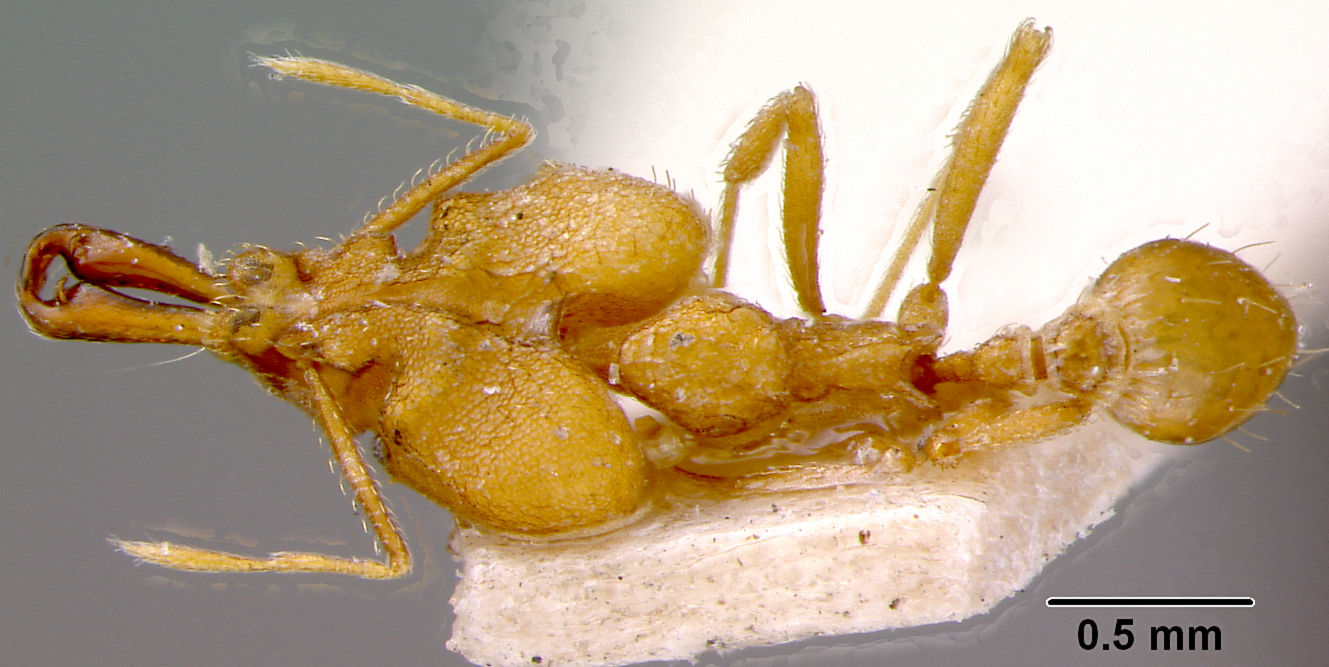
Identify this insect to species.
Strumigenys antaeus
